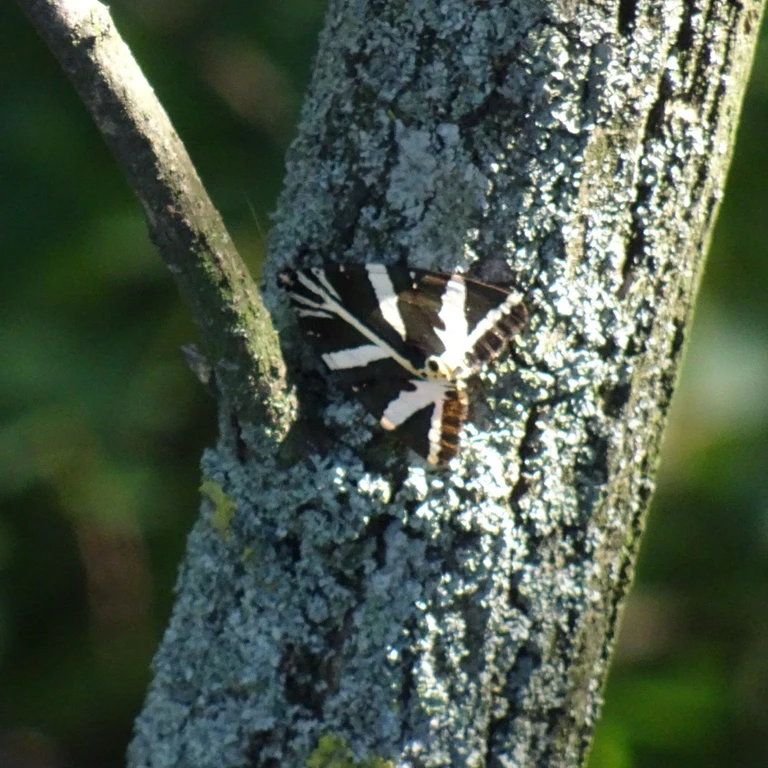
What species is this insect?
Euplagia quadripunctaria
